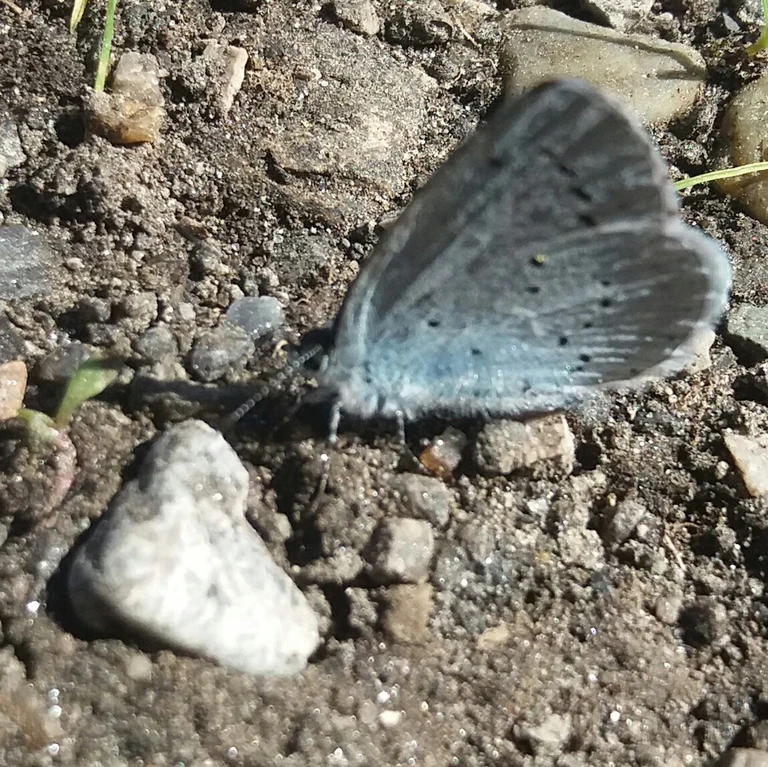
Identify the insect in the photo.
Celastrina argiolus
